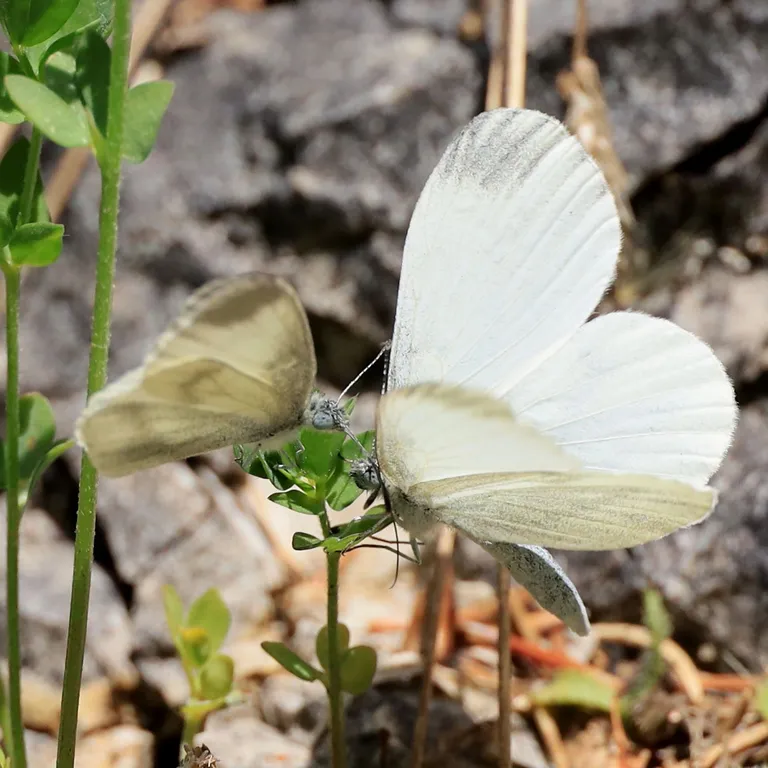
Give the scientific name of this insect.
Leptidea sinapis/juvernica
